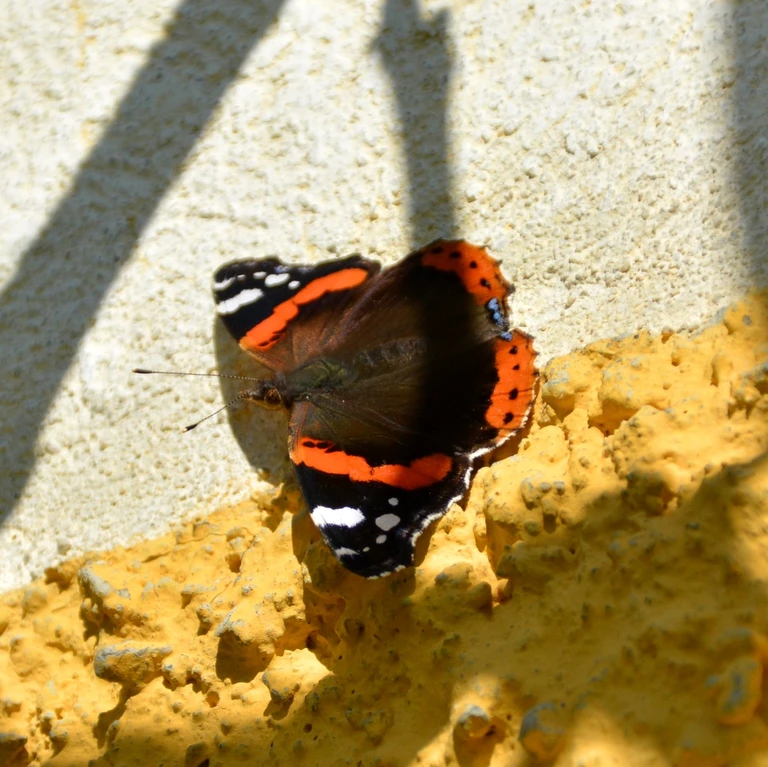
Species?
Vanessa atalanta
